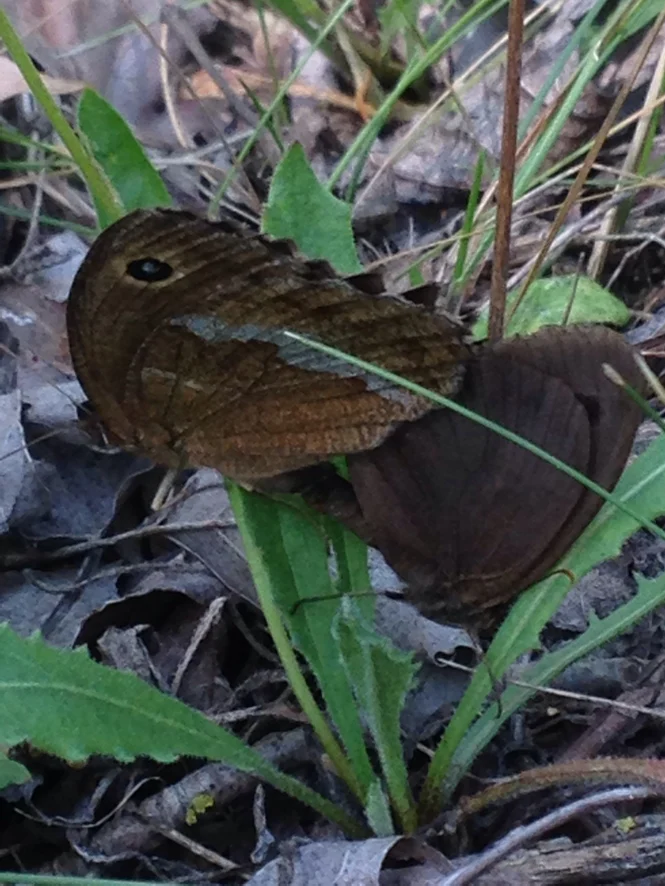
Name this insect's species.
Minois dryas
